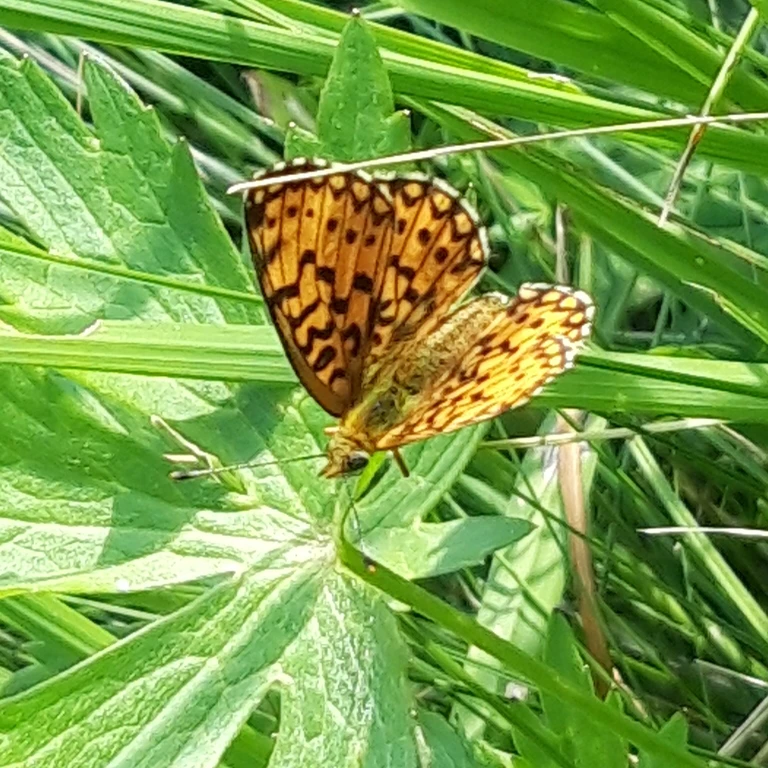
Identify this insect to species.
Boloria selene
